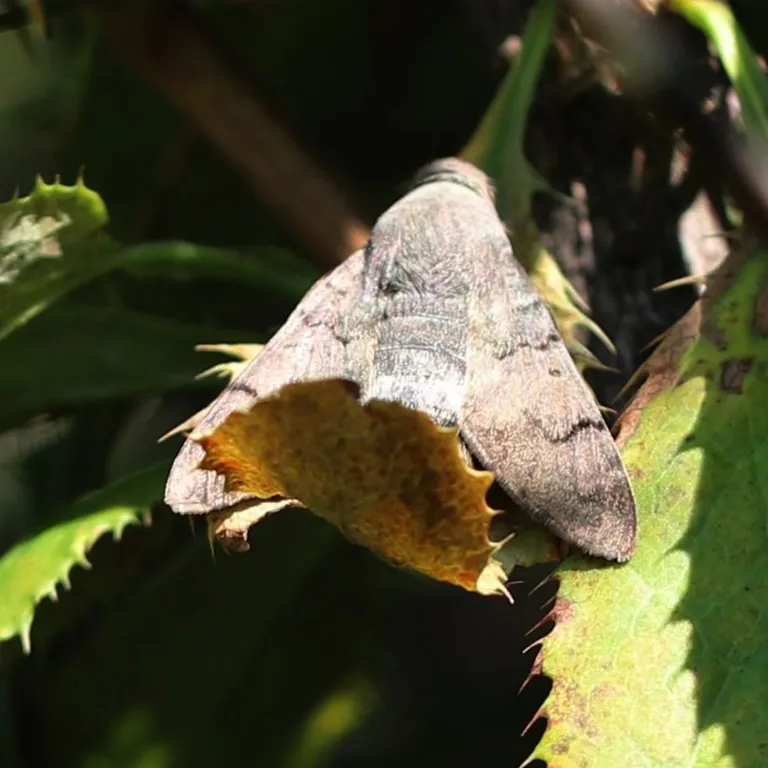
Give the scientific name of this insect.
Macroglossum stellatarum
